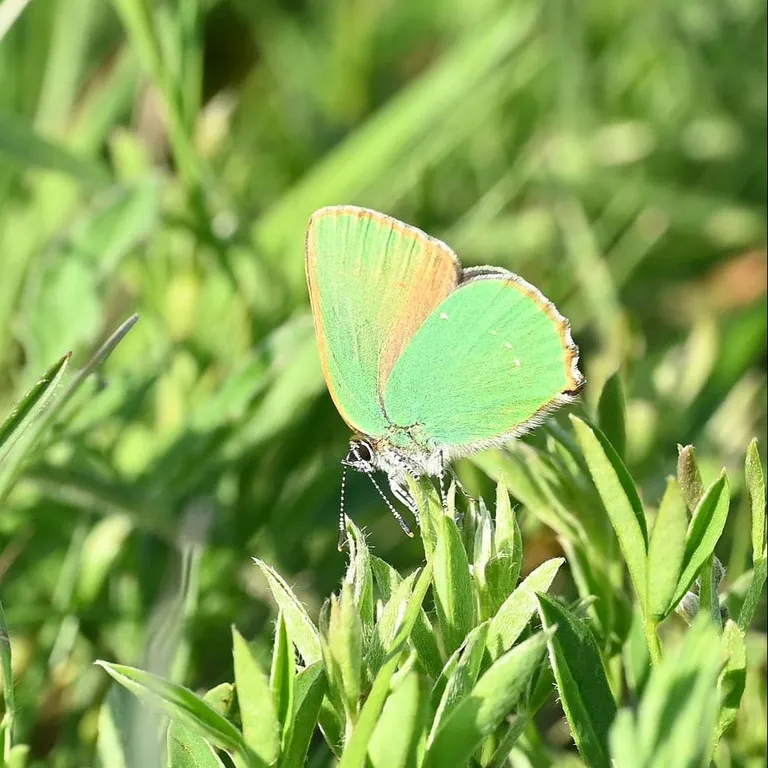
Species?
Callophrys rubi
